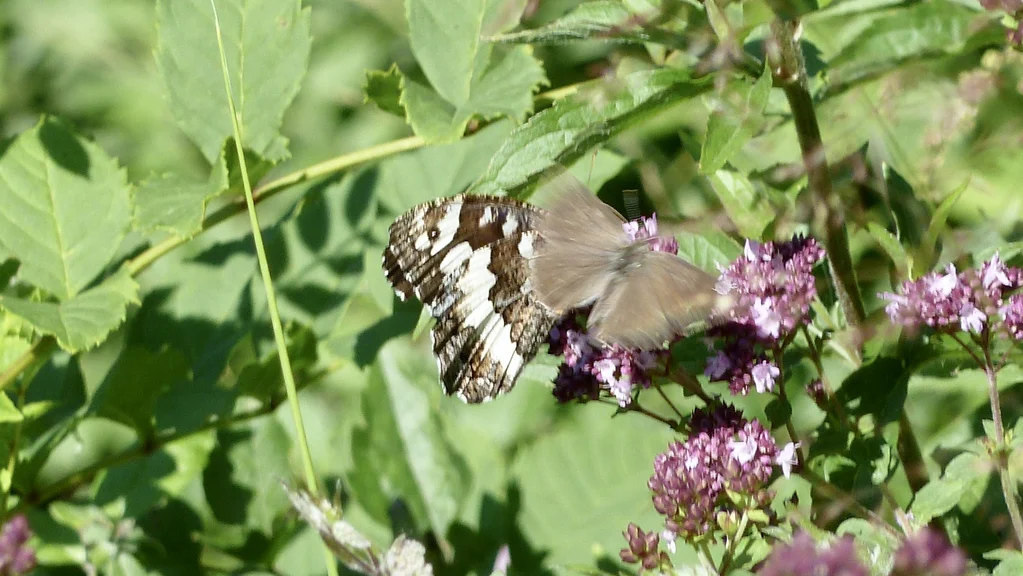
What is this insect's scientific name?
Brintesia circe
